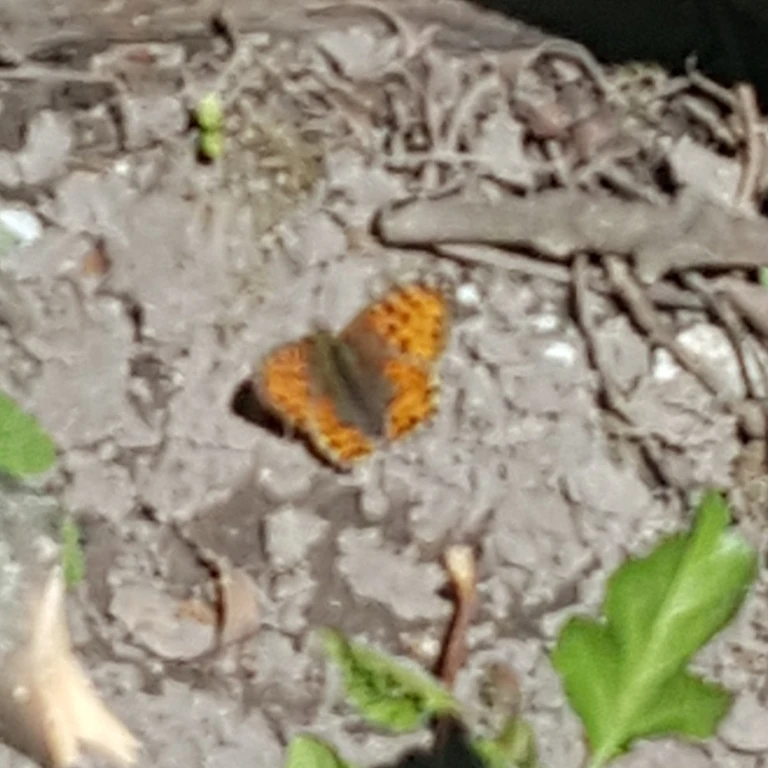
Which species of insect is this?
Issoria lathonia
